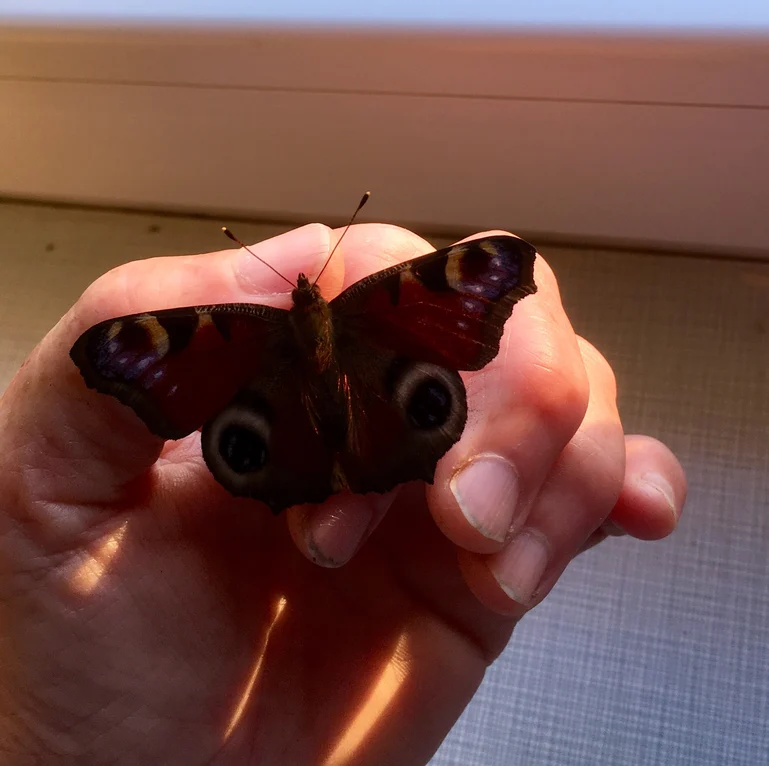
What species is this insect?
Aglais io
